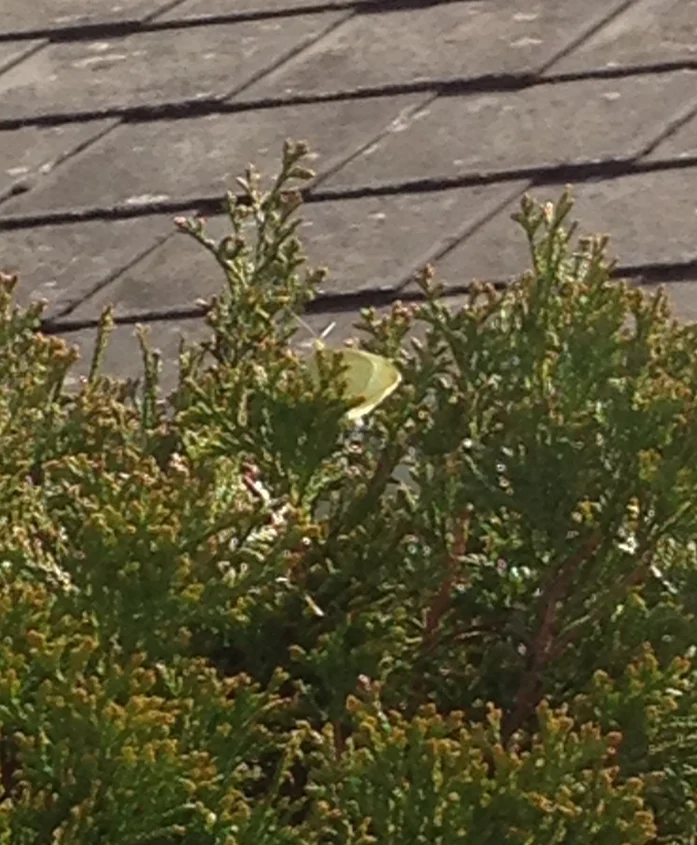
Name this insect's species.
Gonepteryx rhamni
